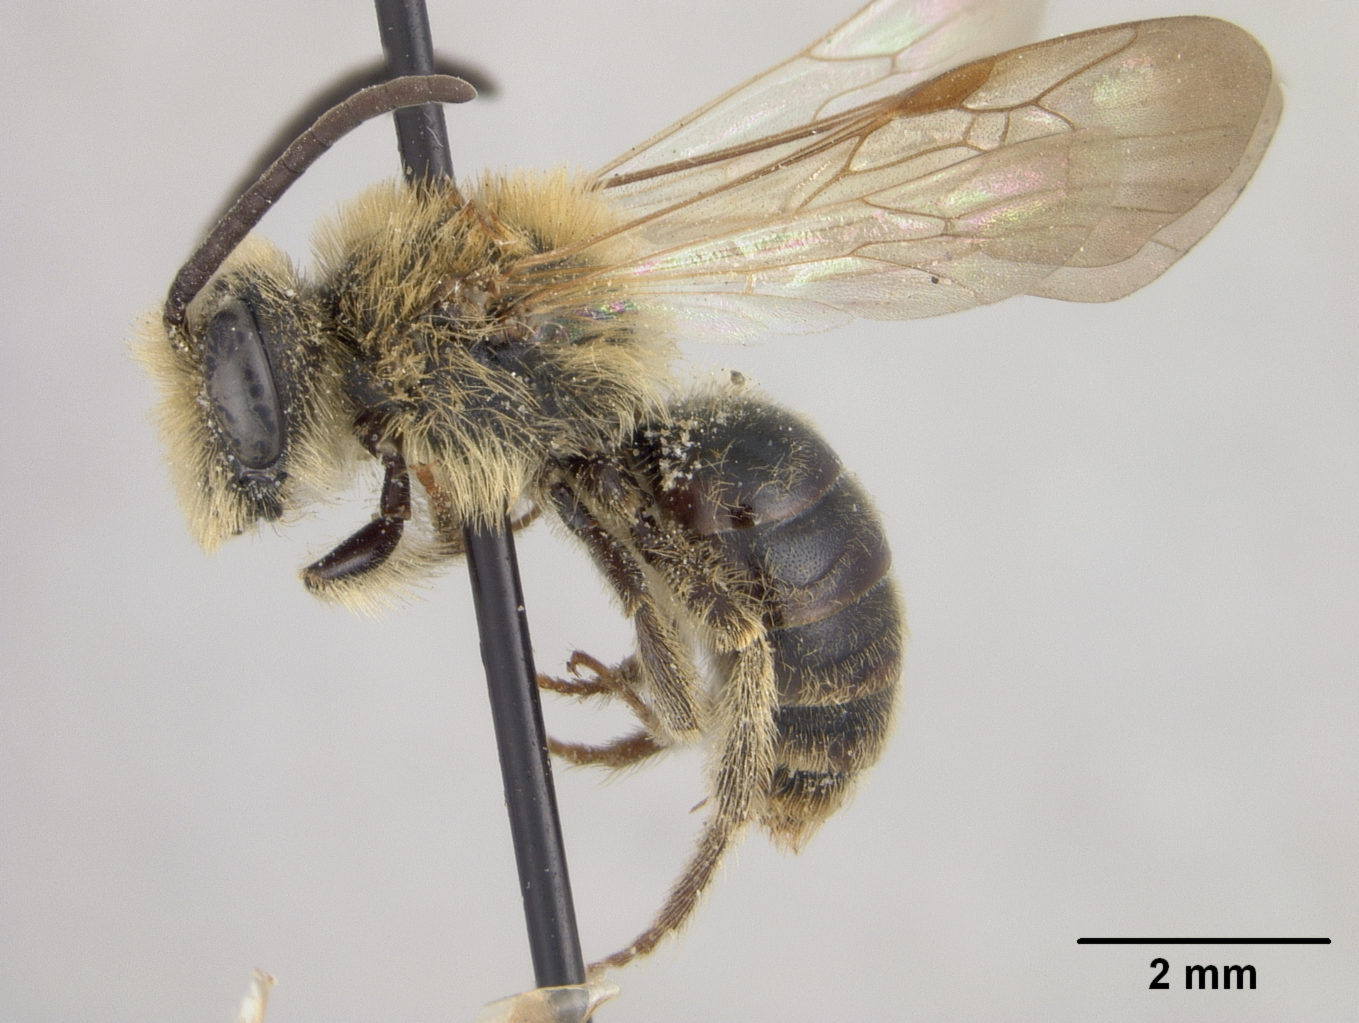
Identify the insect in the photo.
Andrena pseudobscura
